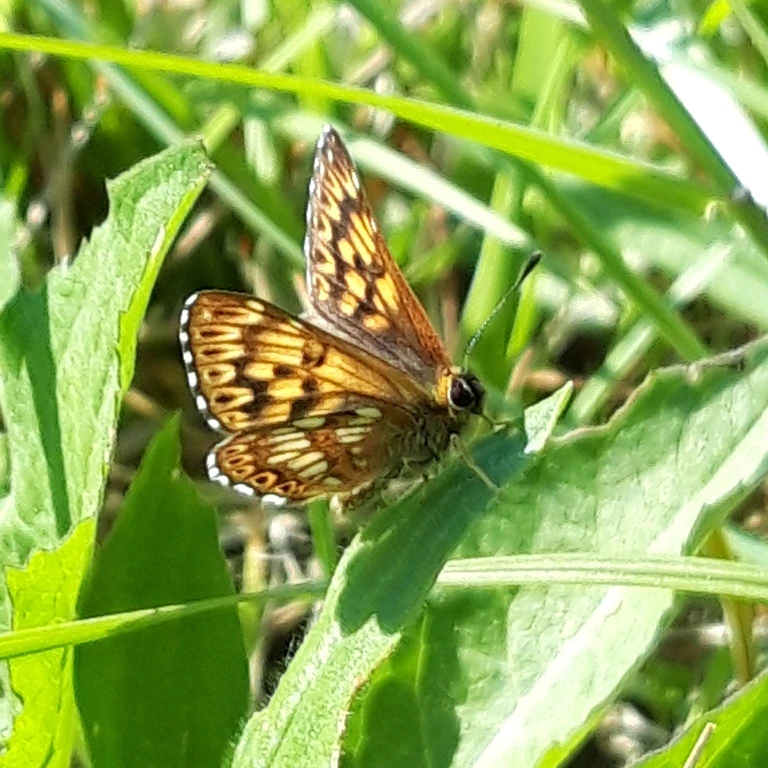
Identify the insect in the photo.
Hamearis lucina
